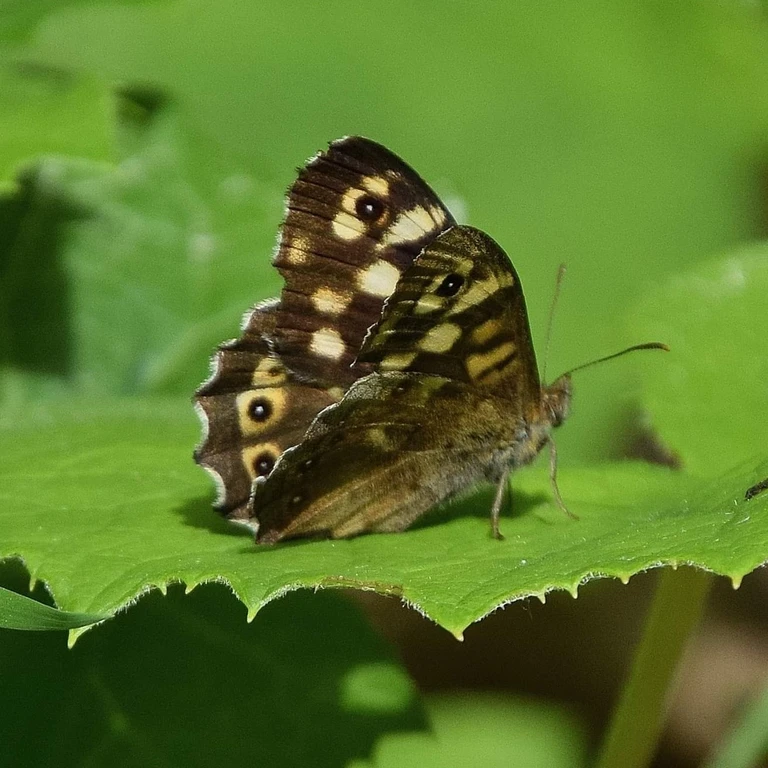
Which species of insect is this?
Pararge aegeria
